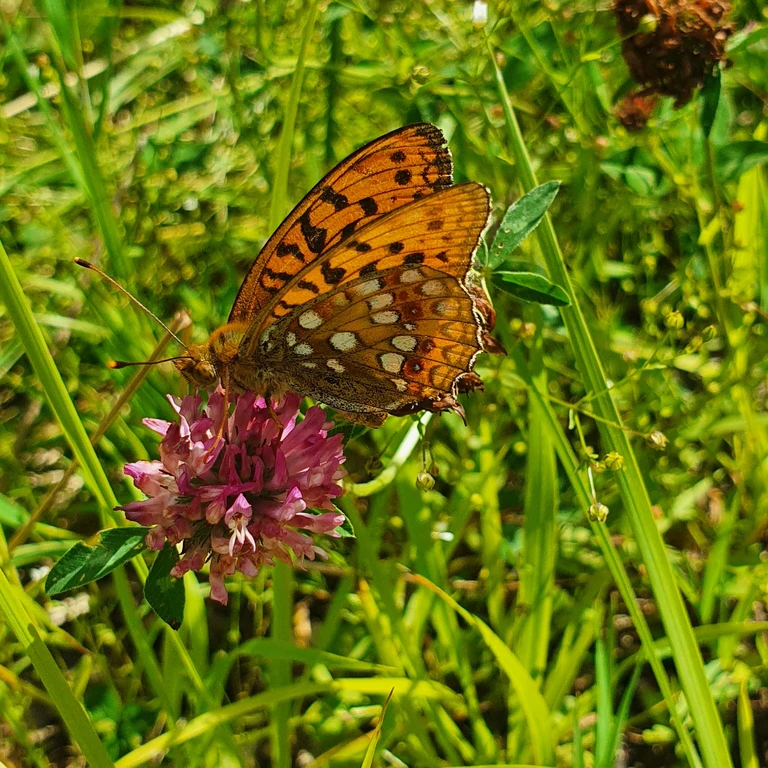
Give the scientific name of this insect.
Fabriciana adippe
